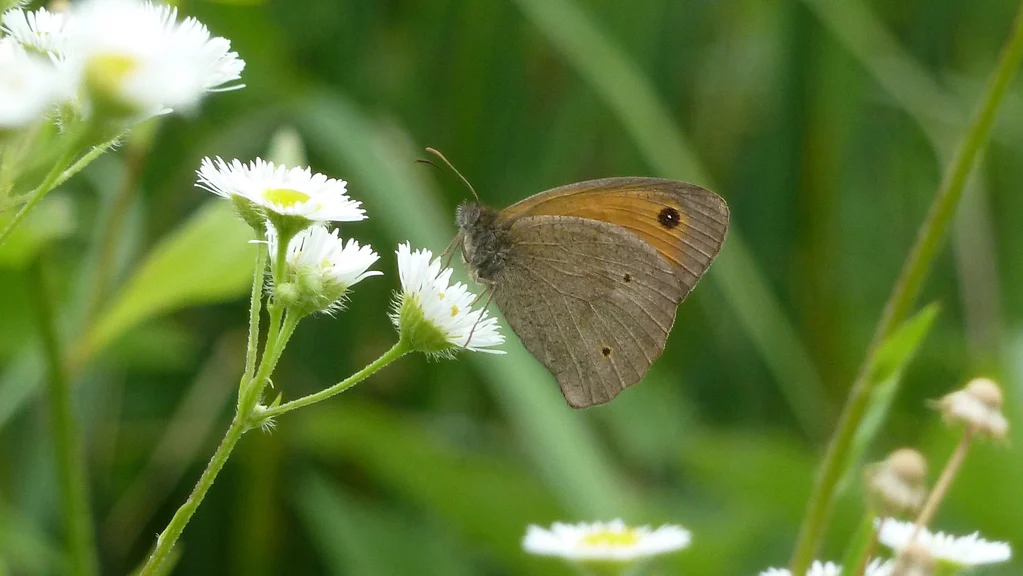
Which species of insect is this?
Maniola jurtina
